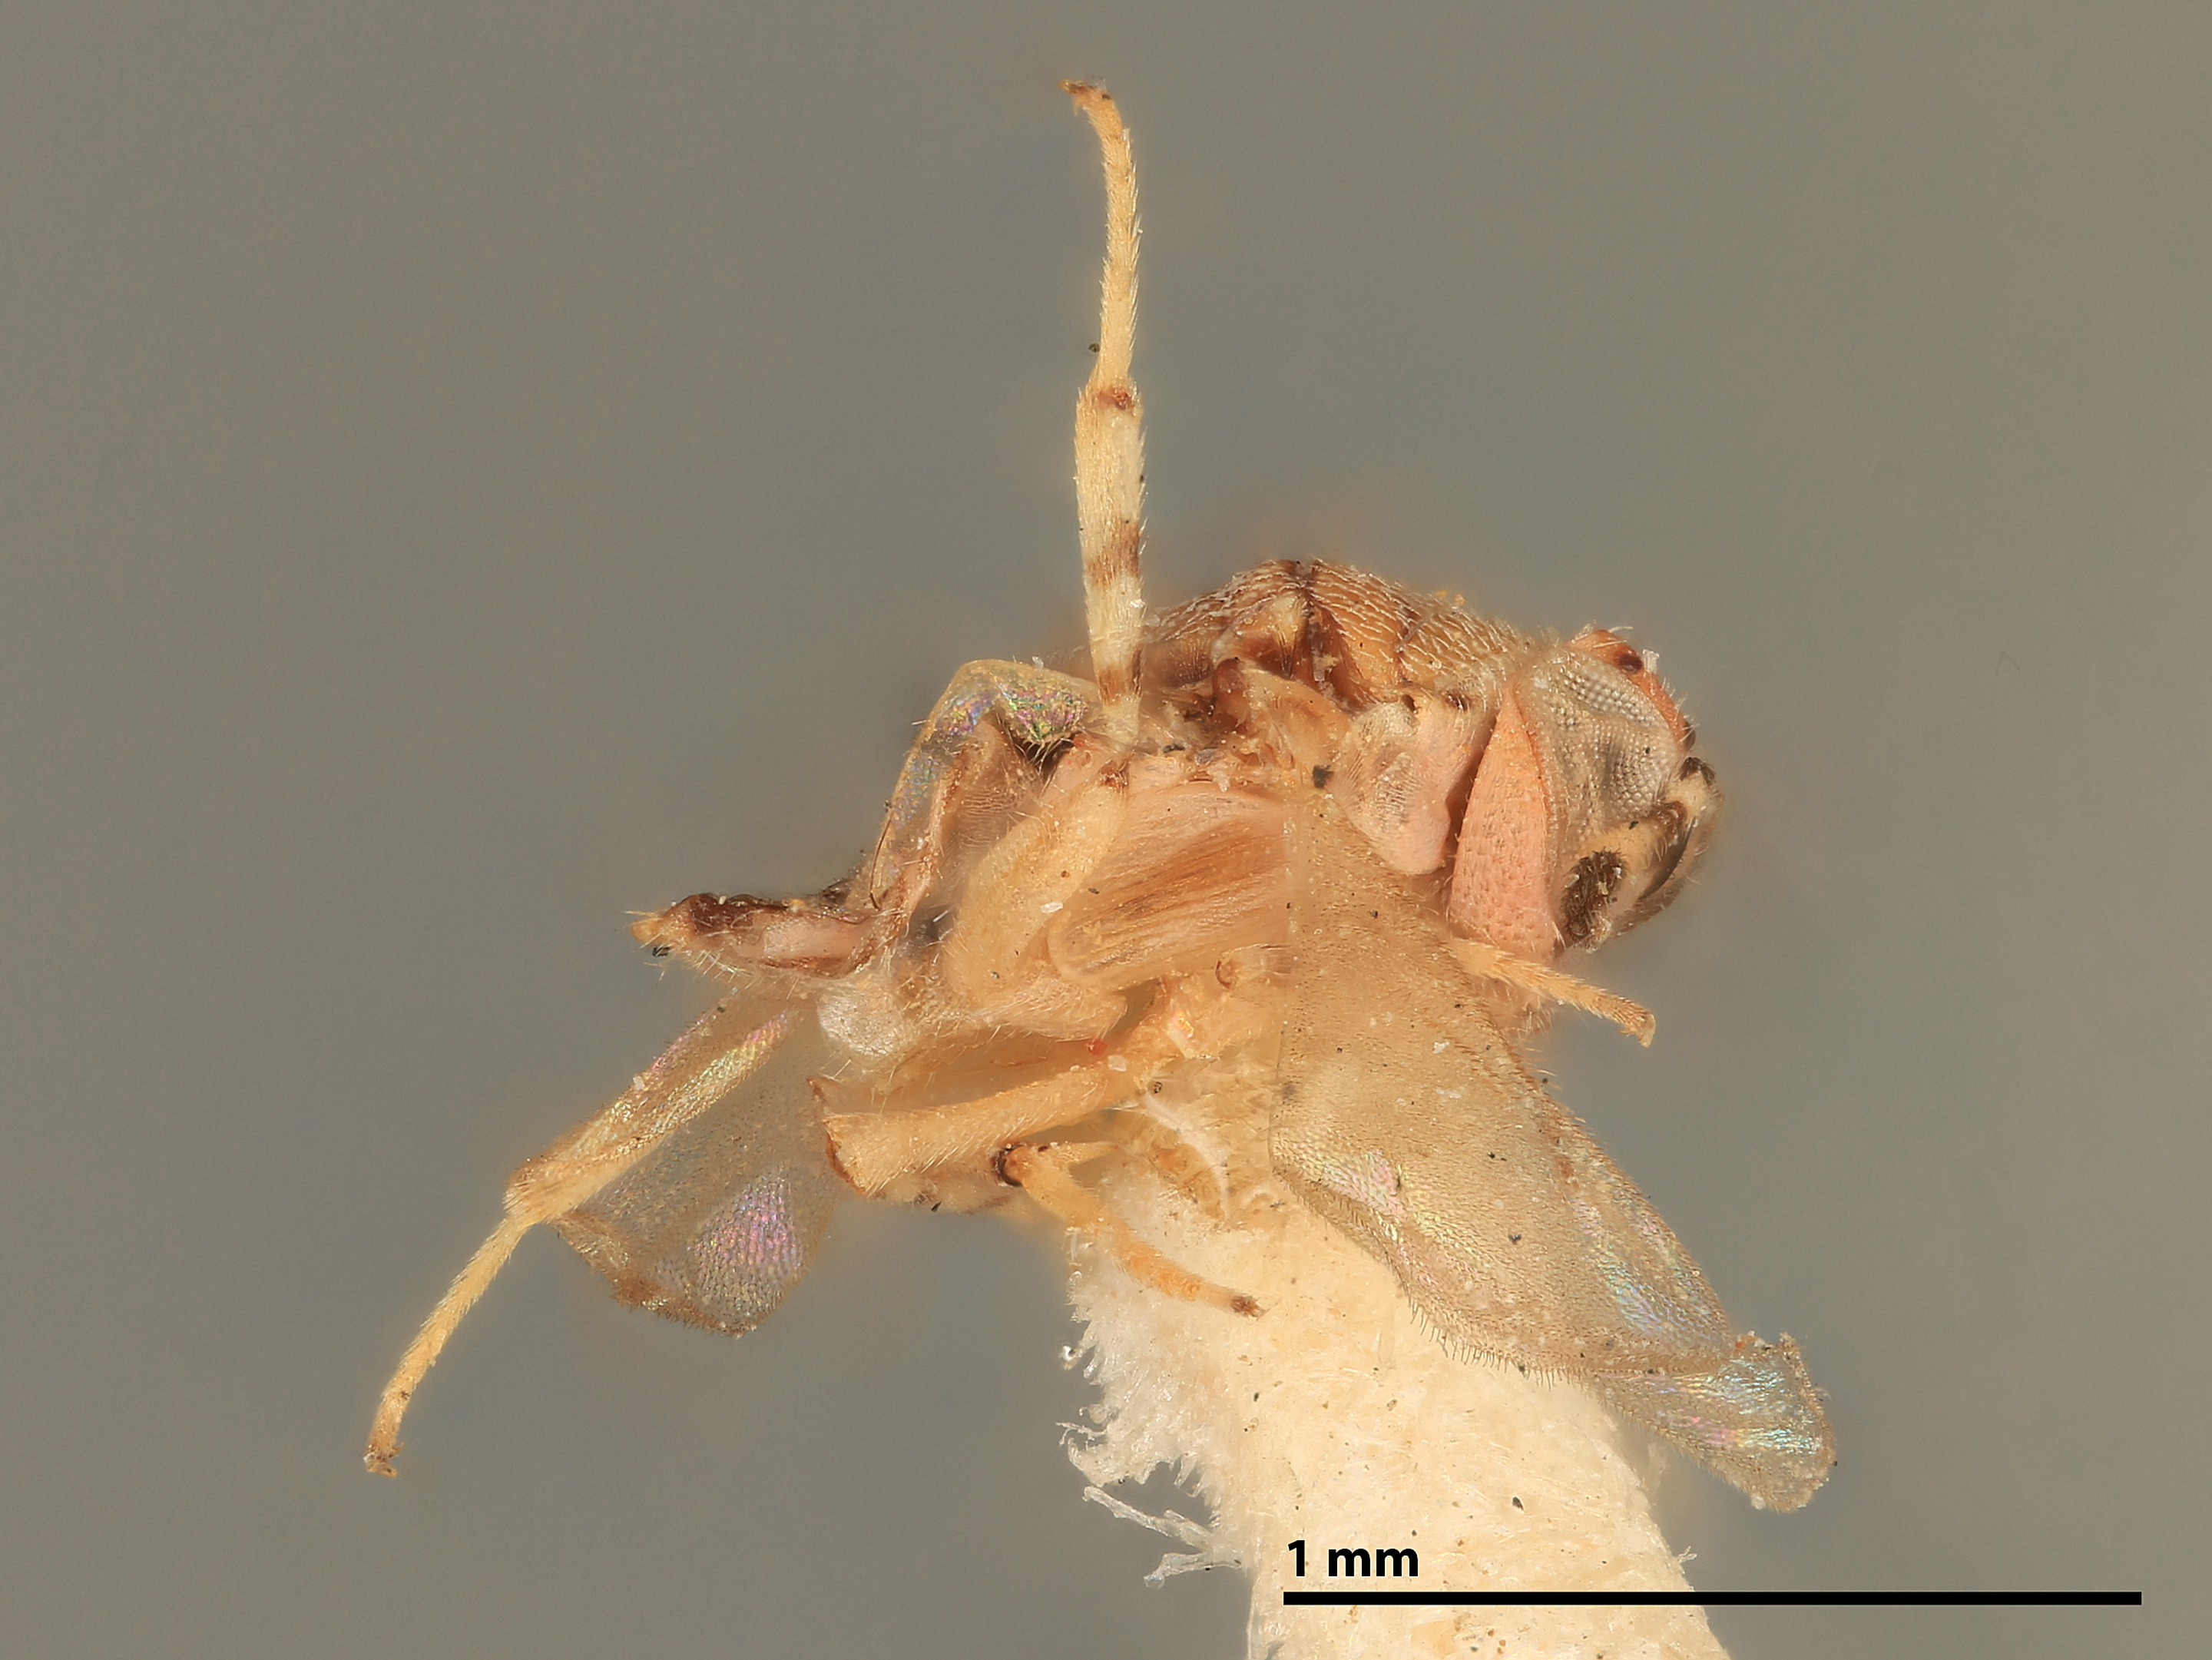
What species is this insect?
Aphycus lichtensiae
